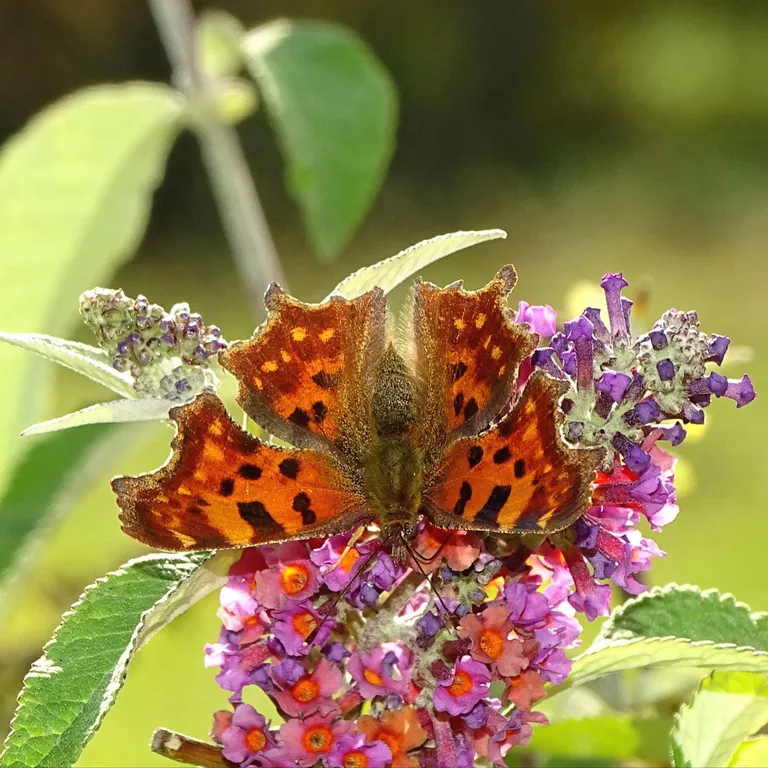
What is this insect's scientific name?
Polygonia c-album
